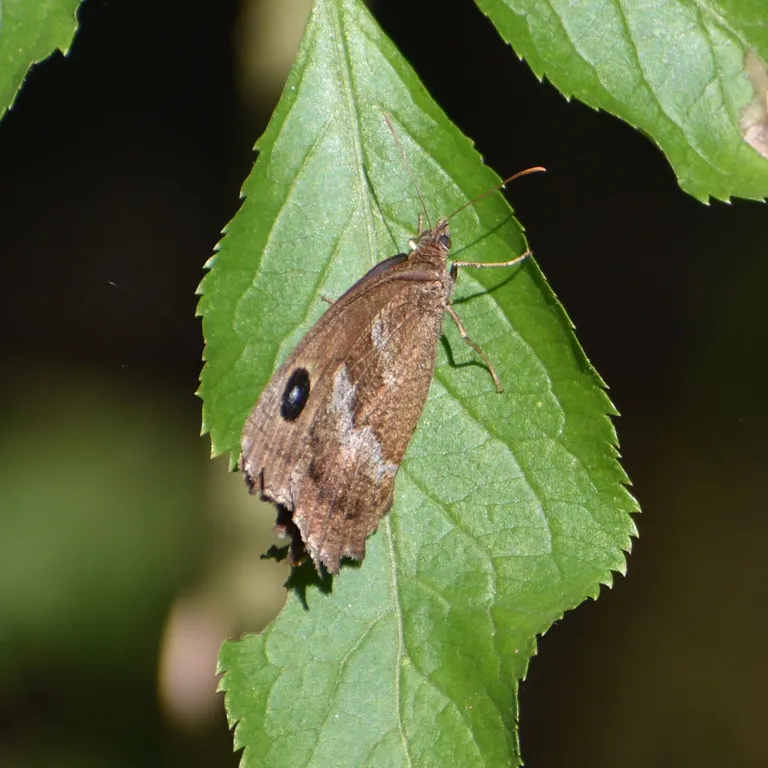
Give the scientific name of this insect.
Minois dryas
